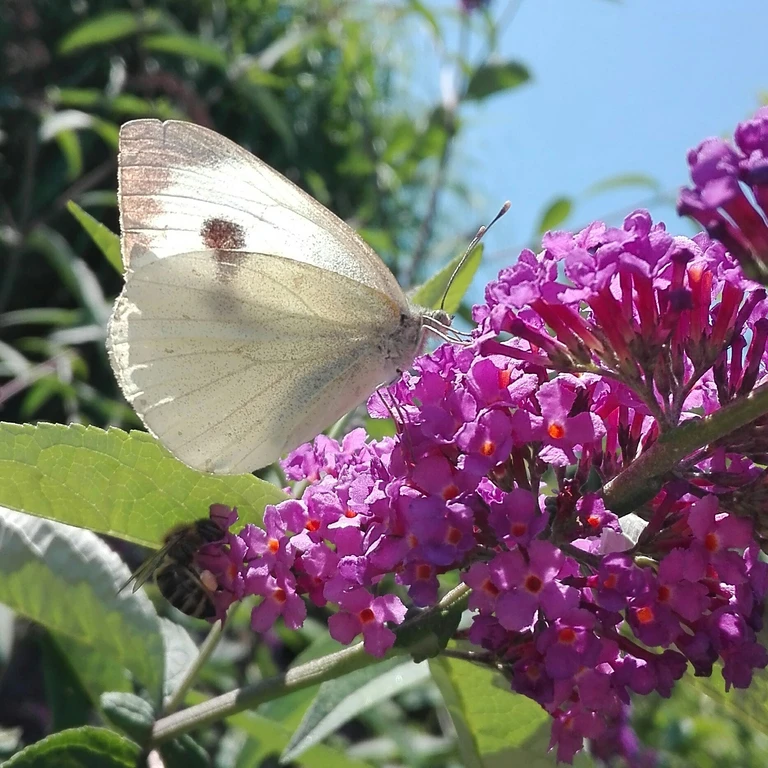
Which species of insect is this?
Pieris brassicae
